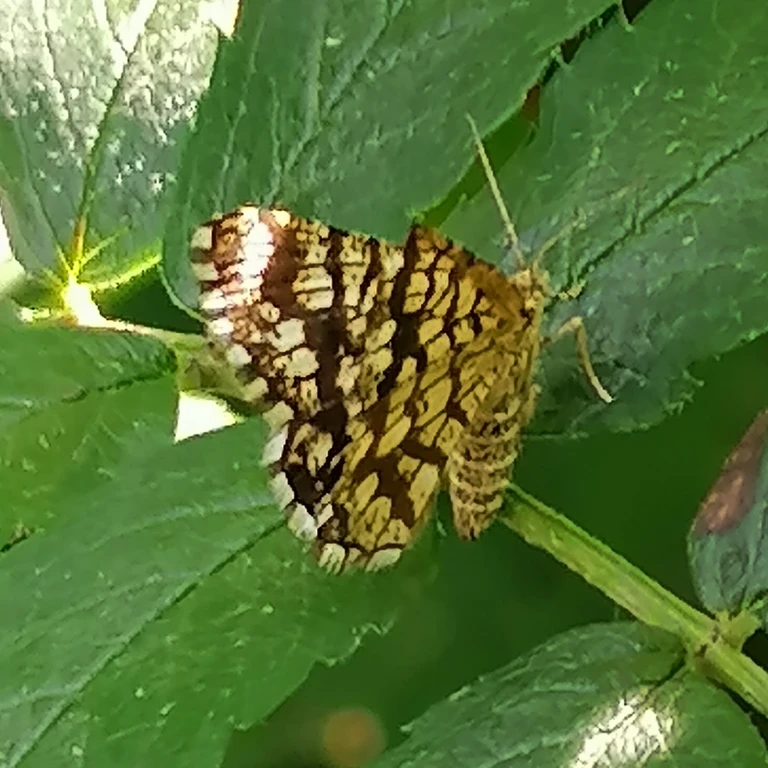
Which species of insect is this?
Chiasmia clathrata
